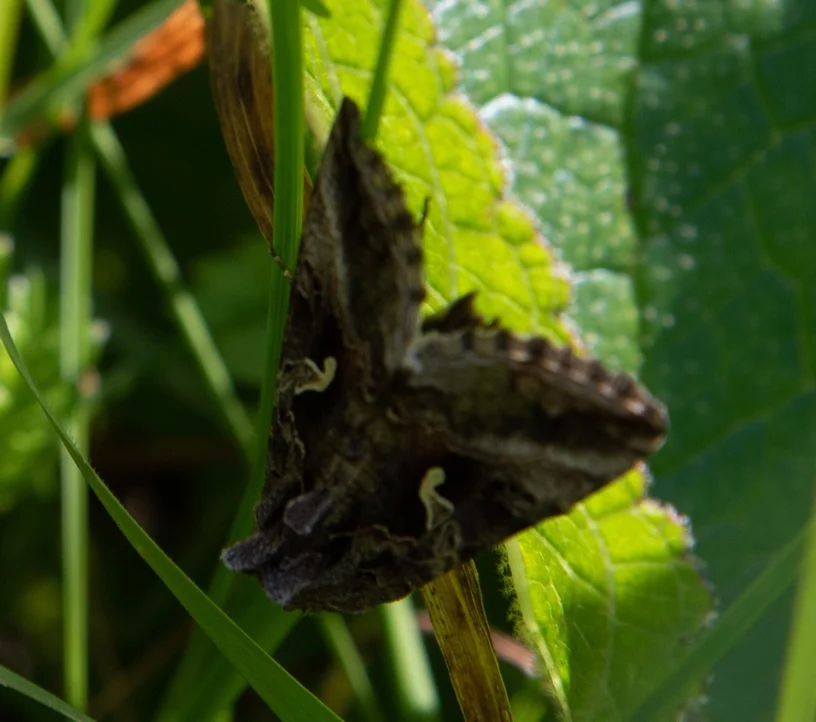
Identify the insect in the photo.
Autographa gamma
